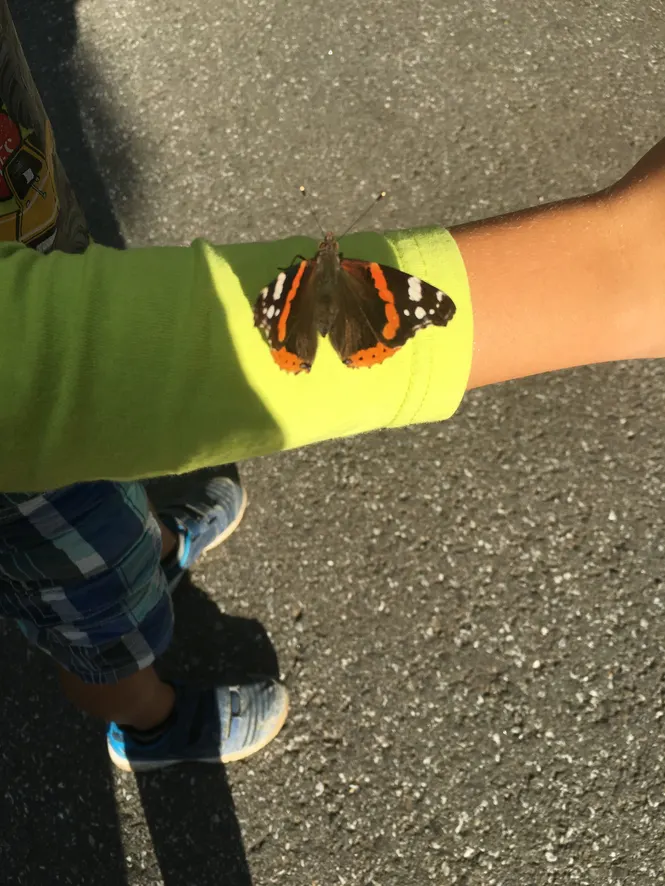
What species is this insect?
Vanessa atalanta
